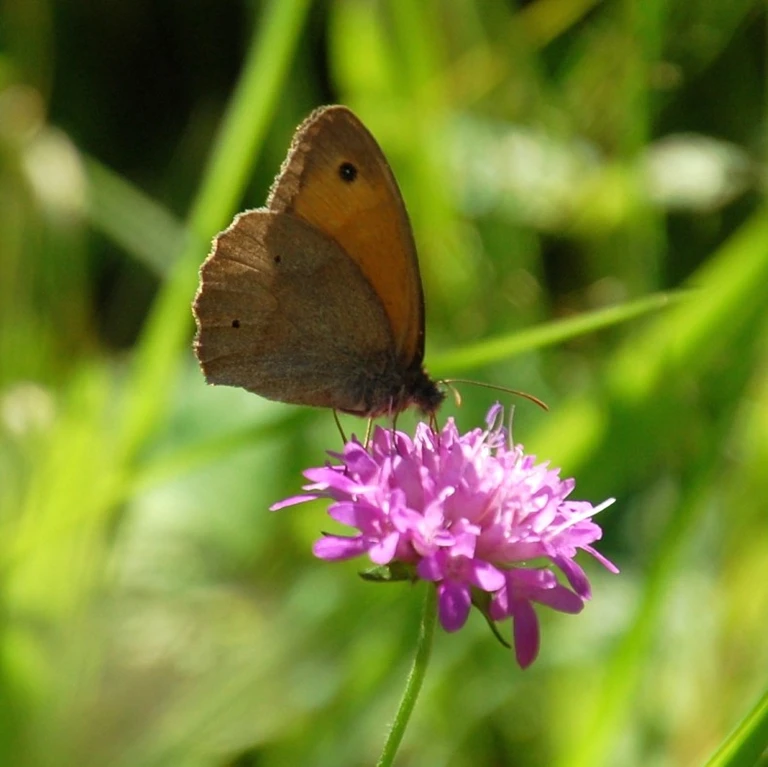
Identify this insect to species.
Maniola jurtina
